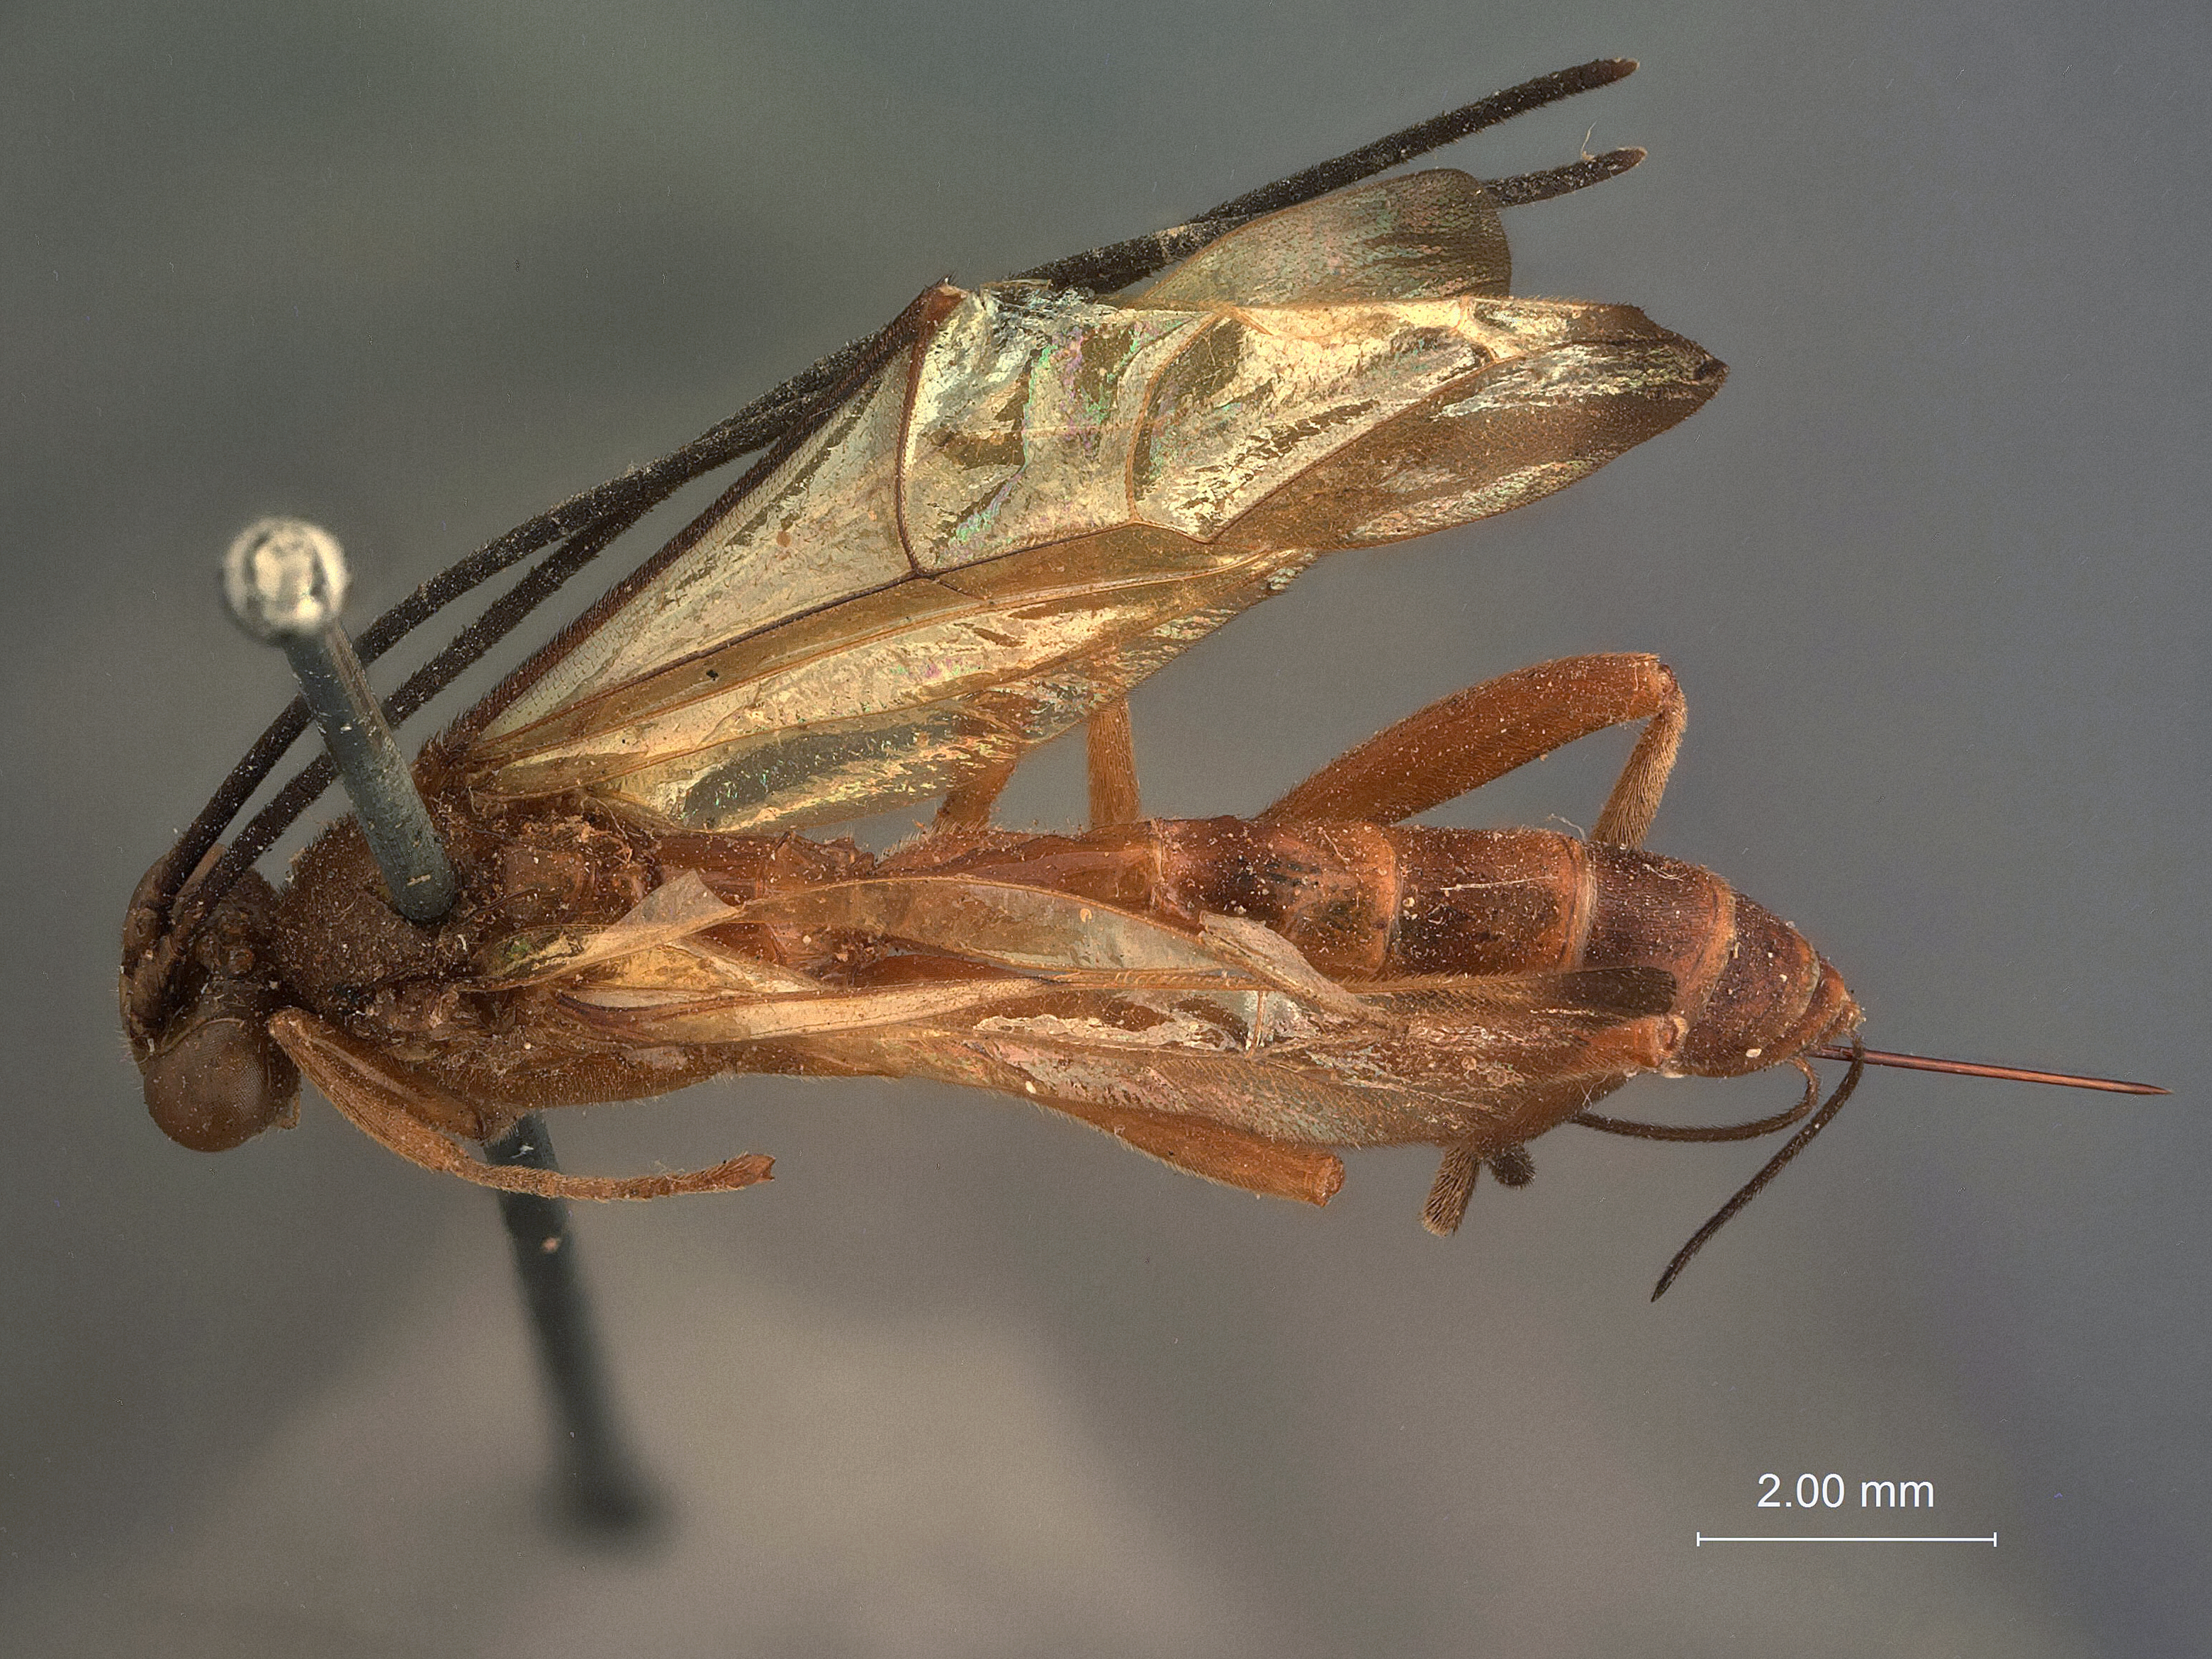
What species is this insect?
Epimecoideus apicalis
